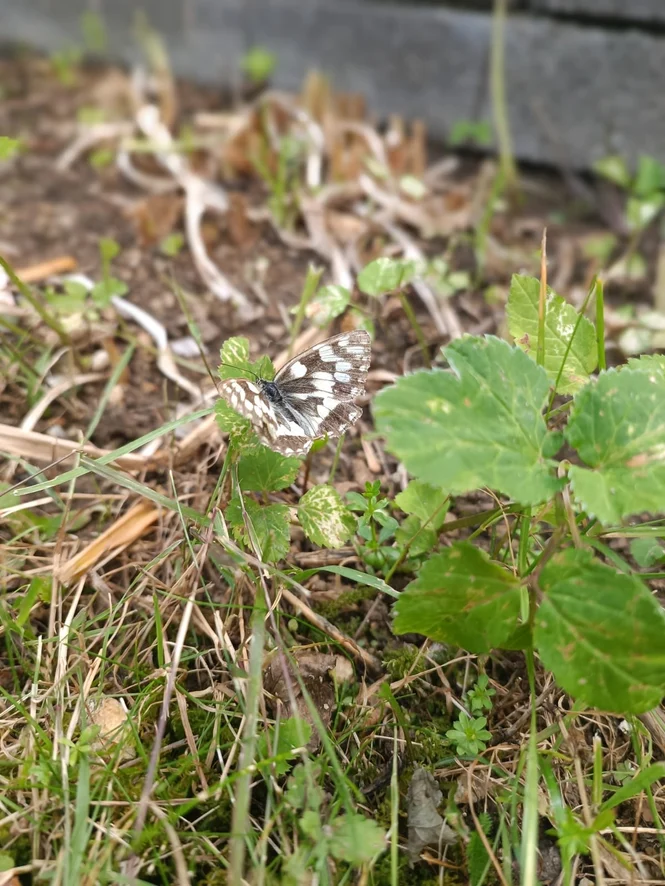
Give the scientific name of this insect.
Melanargia galathea
